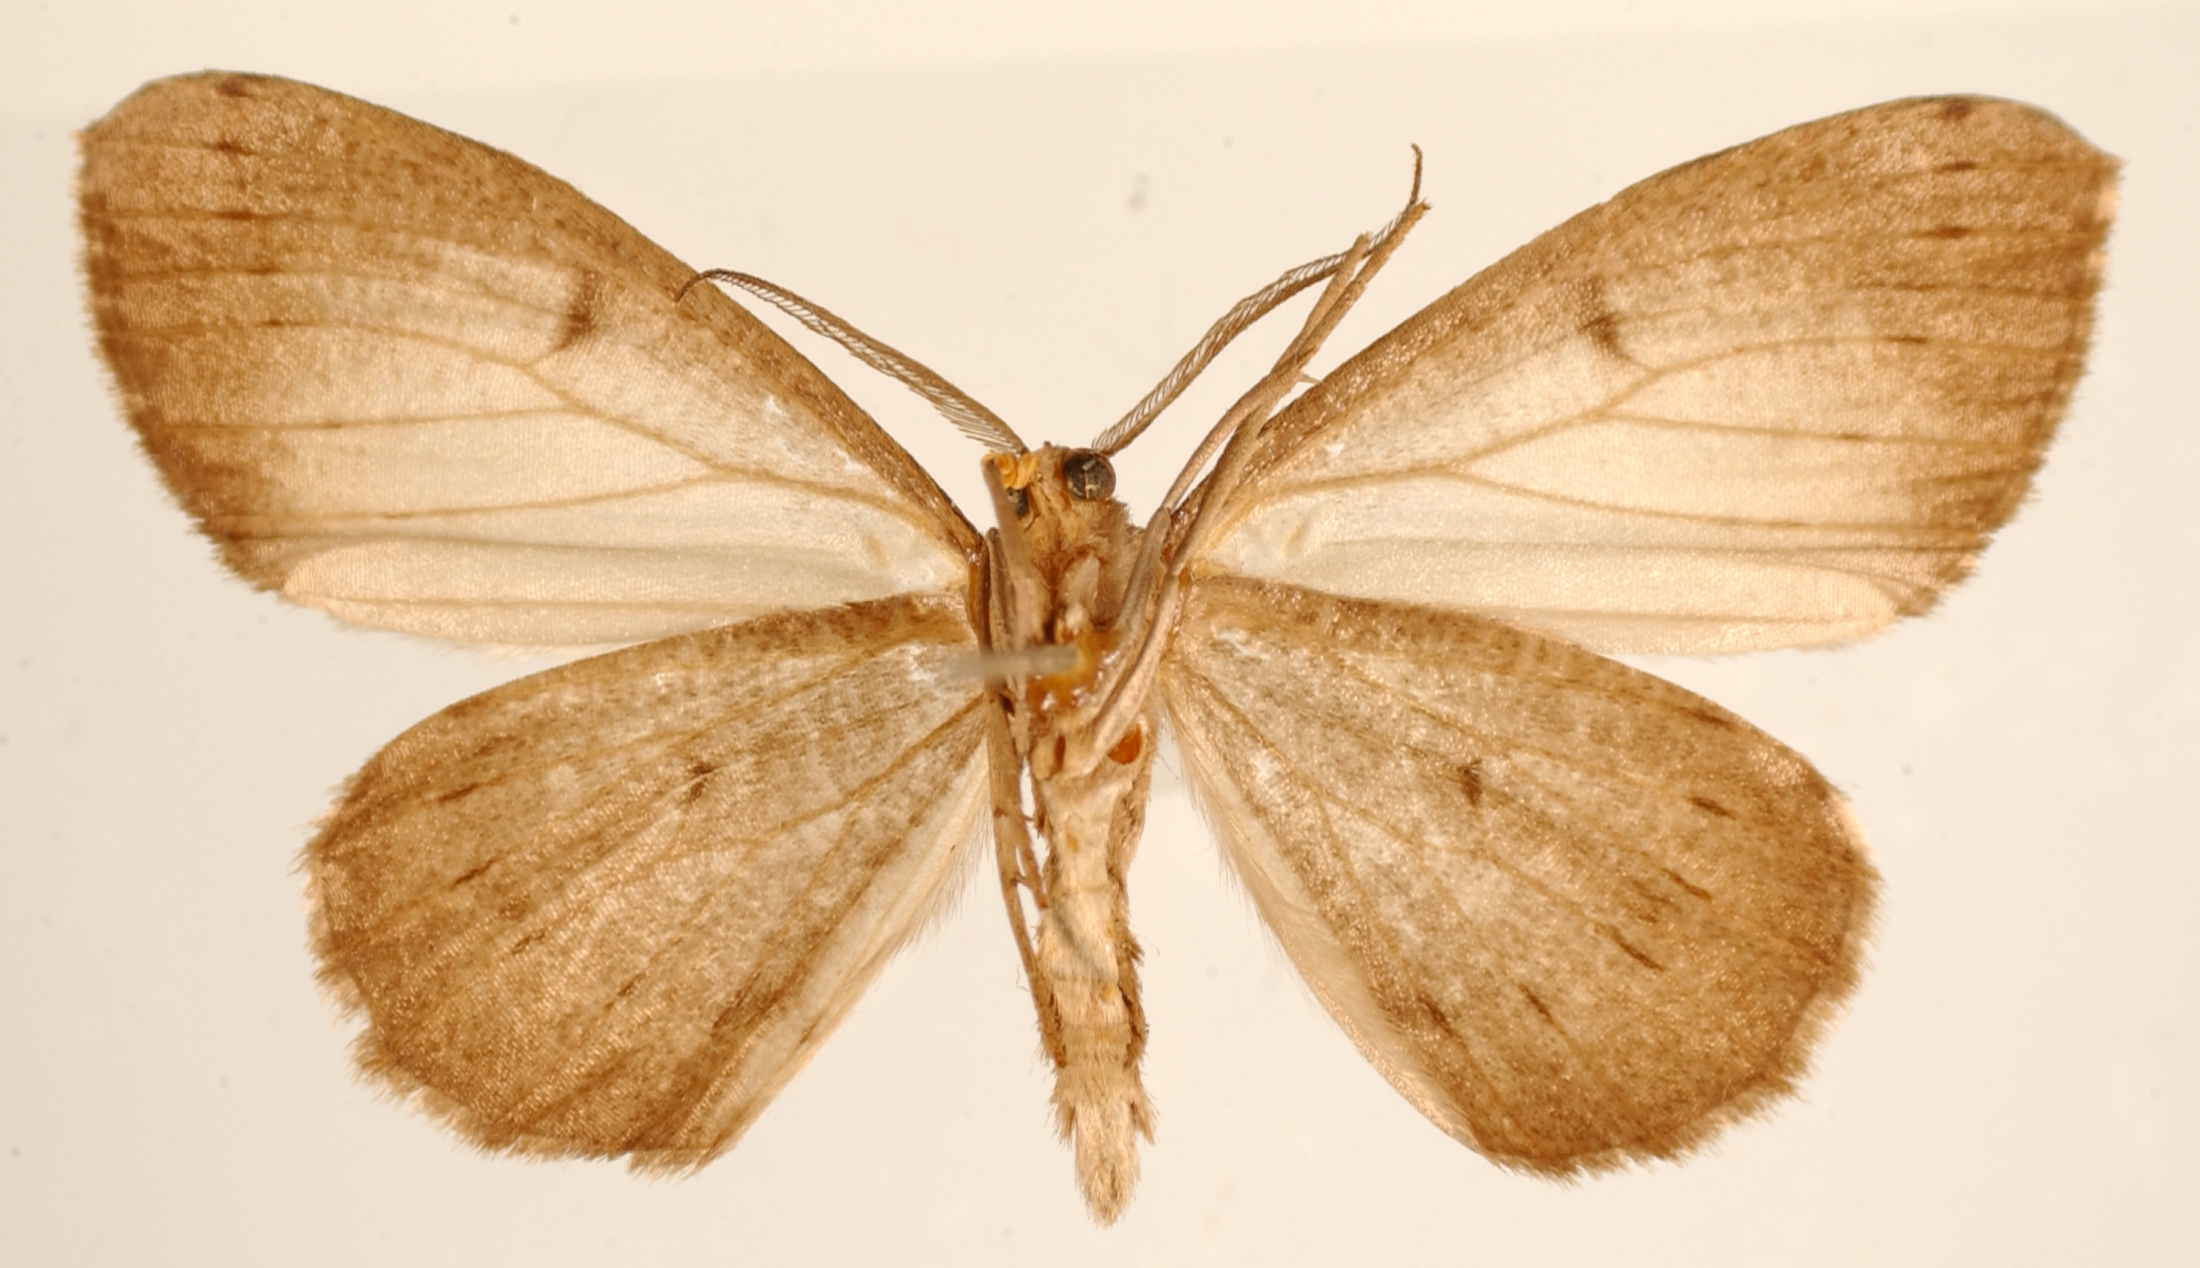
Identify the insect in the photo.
Nipteria panacea
